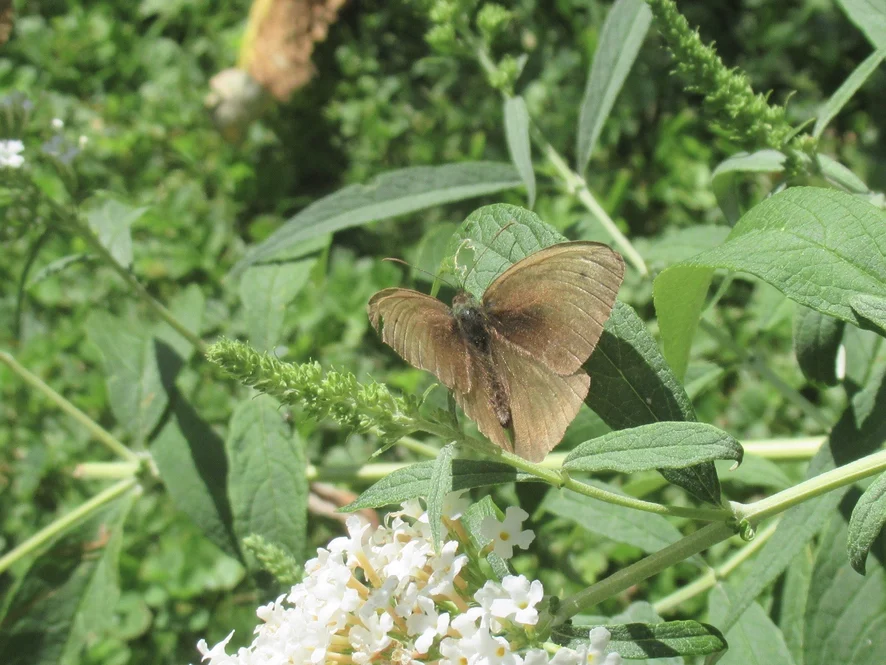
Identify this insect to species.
Maniola jurtina
